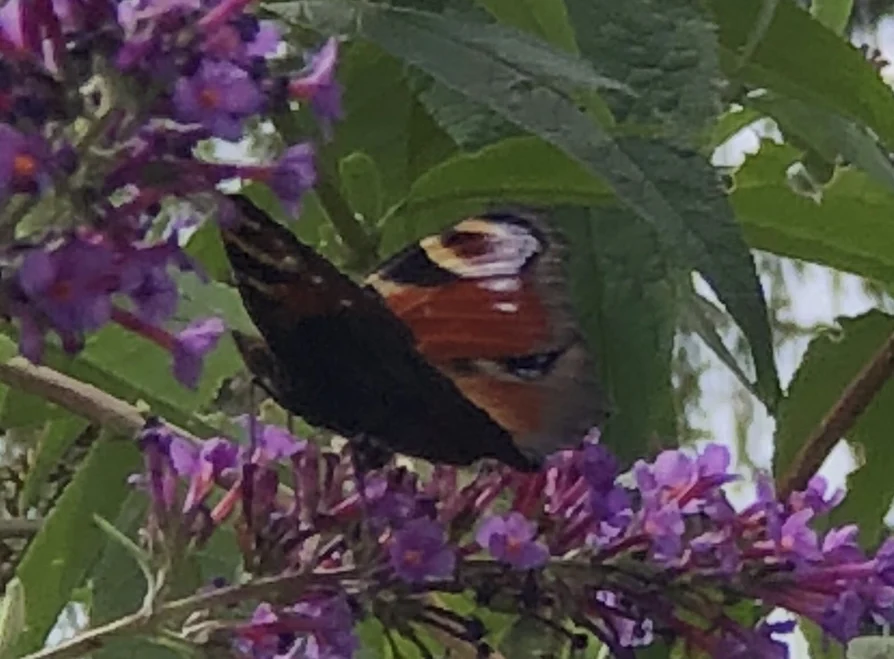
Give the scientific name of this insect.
Aglais io
